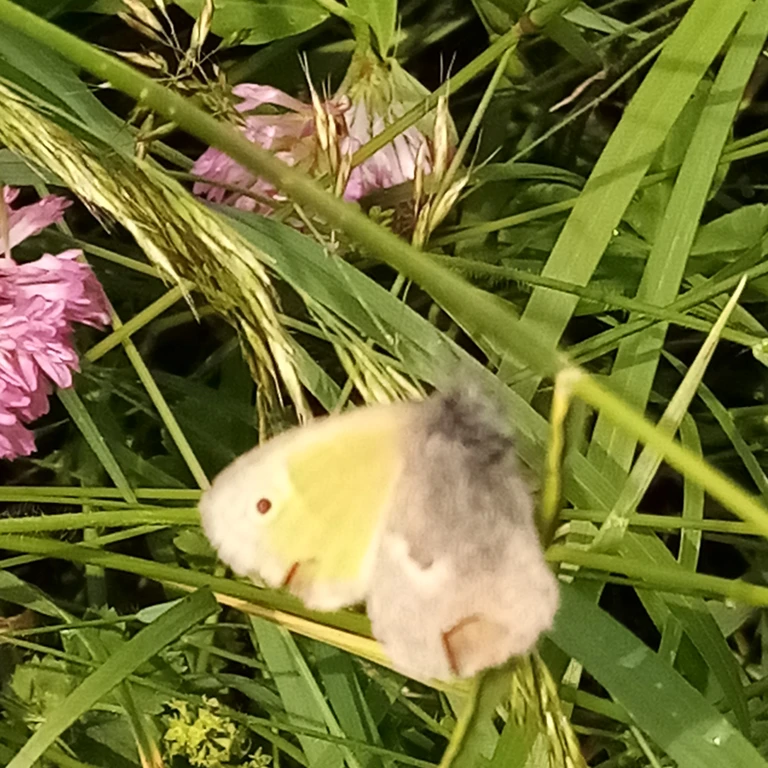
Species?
Coenonympha pamphilus
